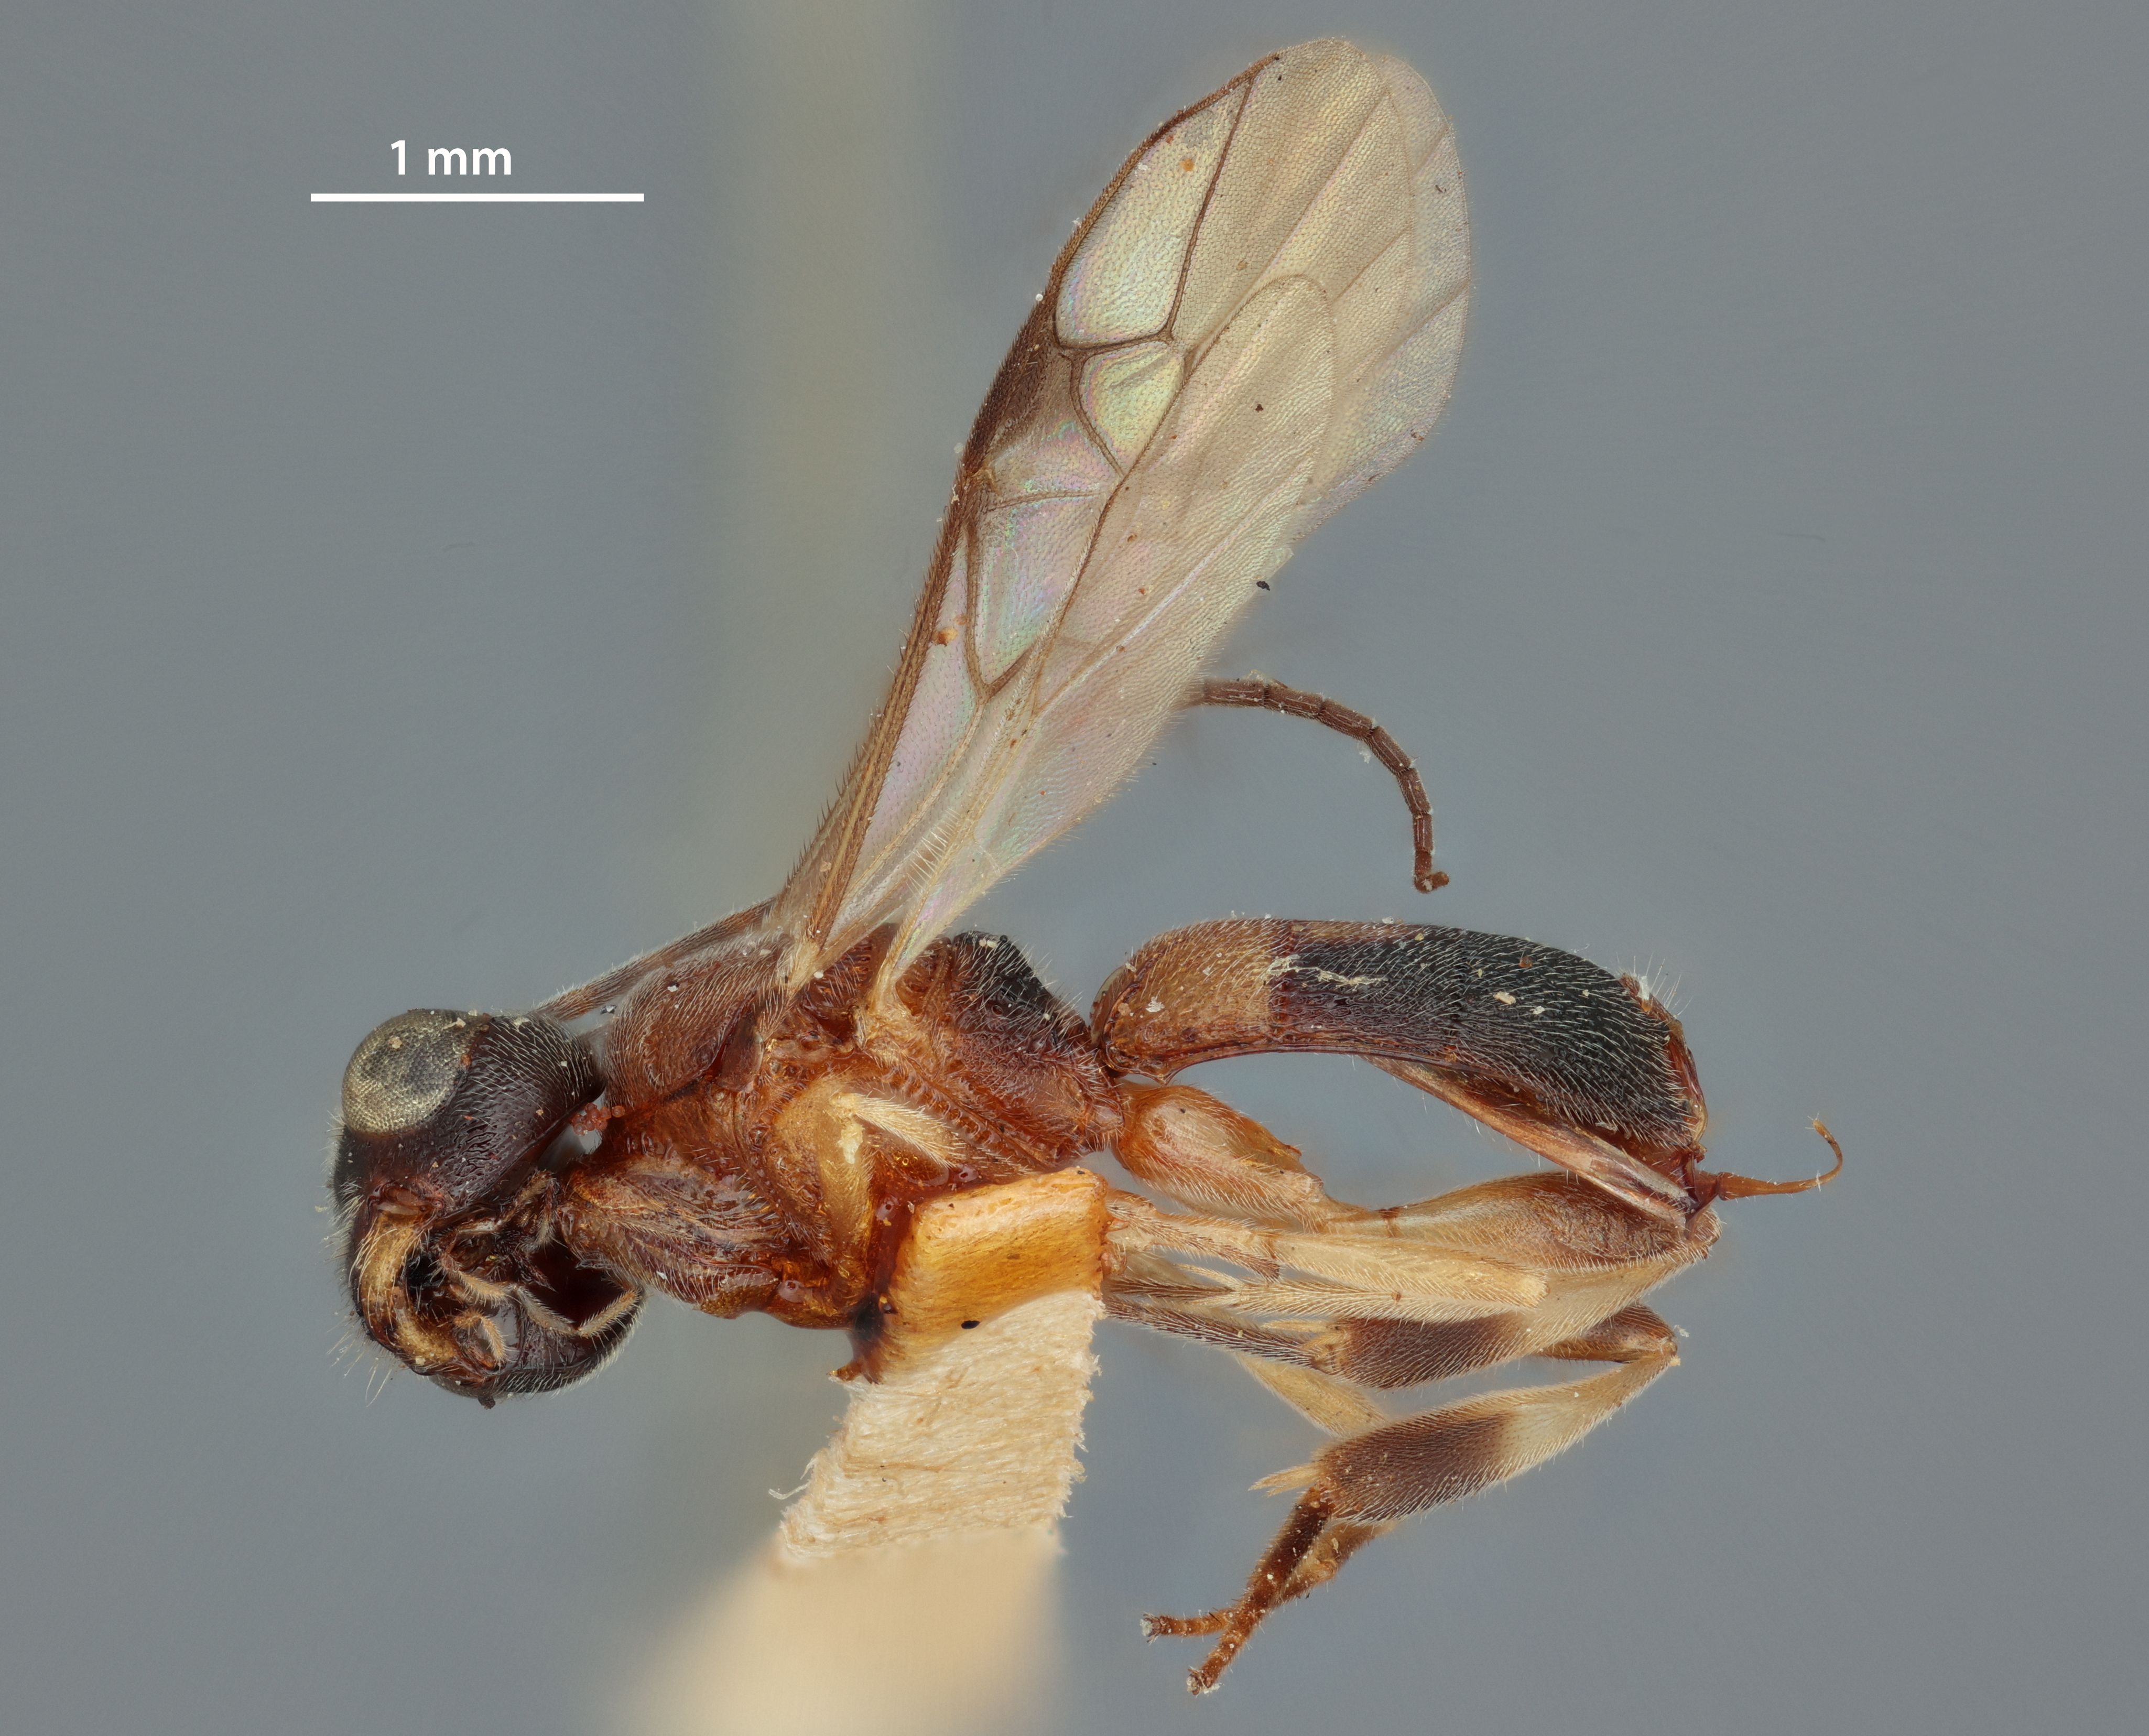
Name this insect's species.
Phanerotoma nigricephala
